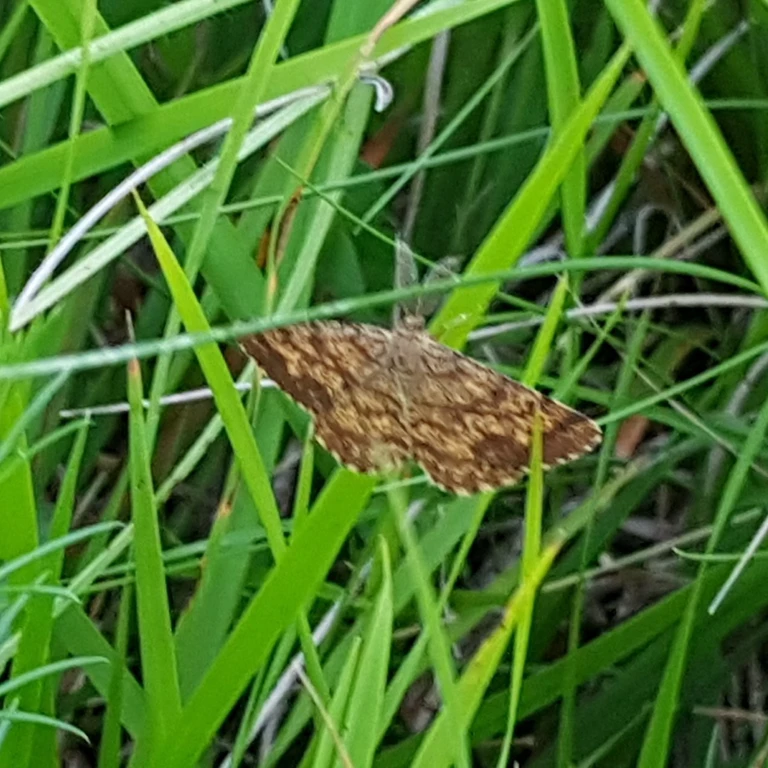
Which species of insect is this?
Ematurga atomaria
